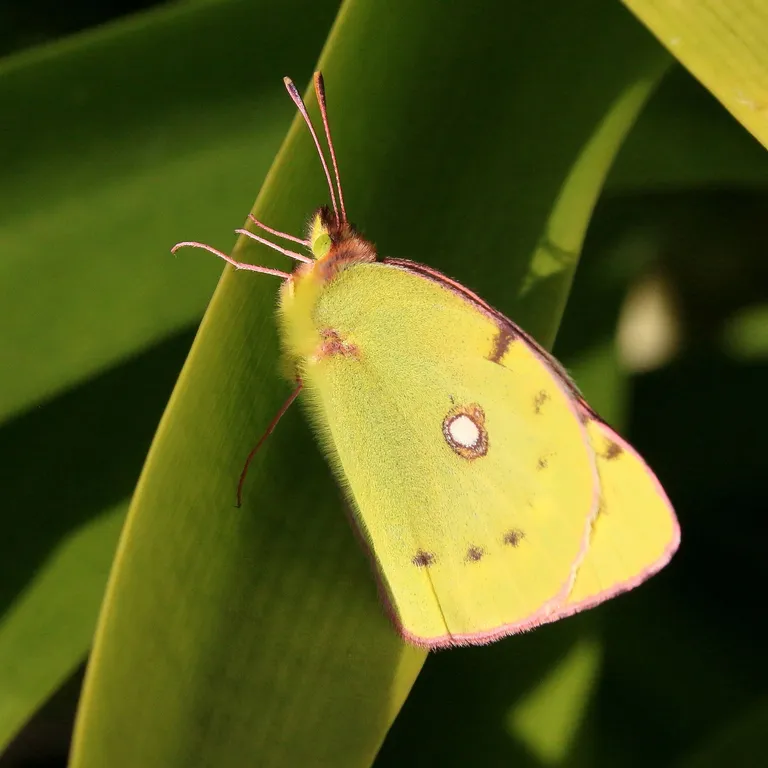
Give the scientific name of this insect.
Colias croceus
